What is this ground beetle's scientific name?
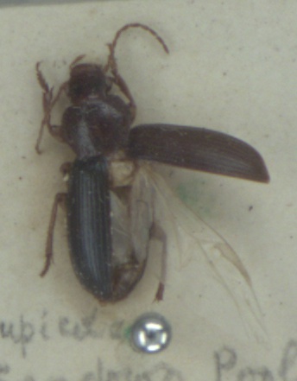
Ophonus rupicola
